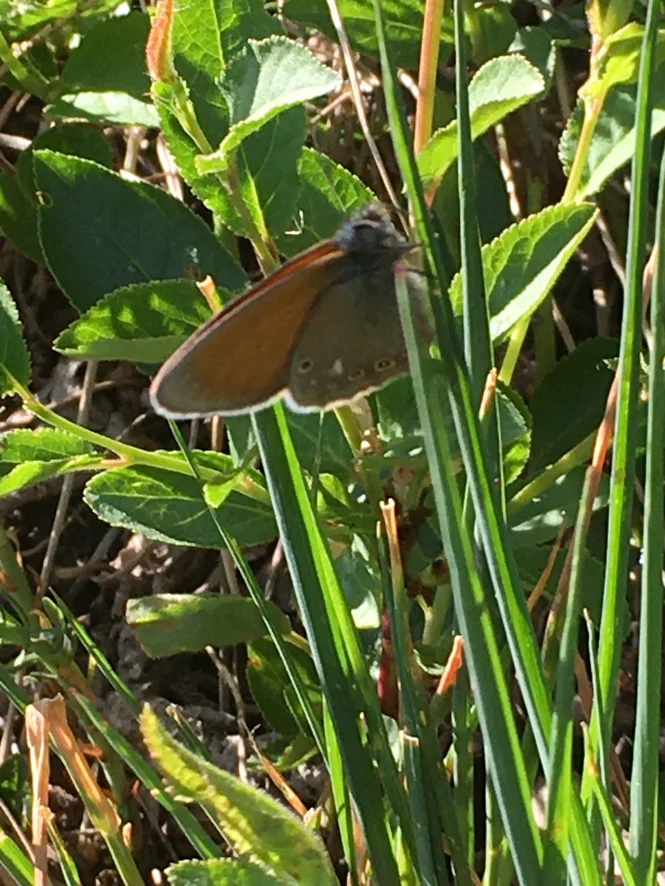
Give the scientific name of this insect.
Coenonympha glycerion (also Coenonympha iphis)
